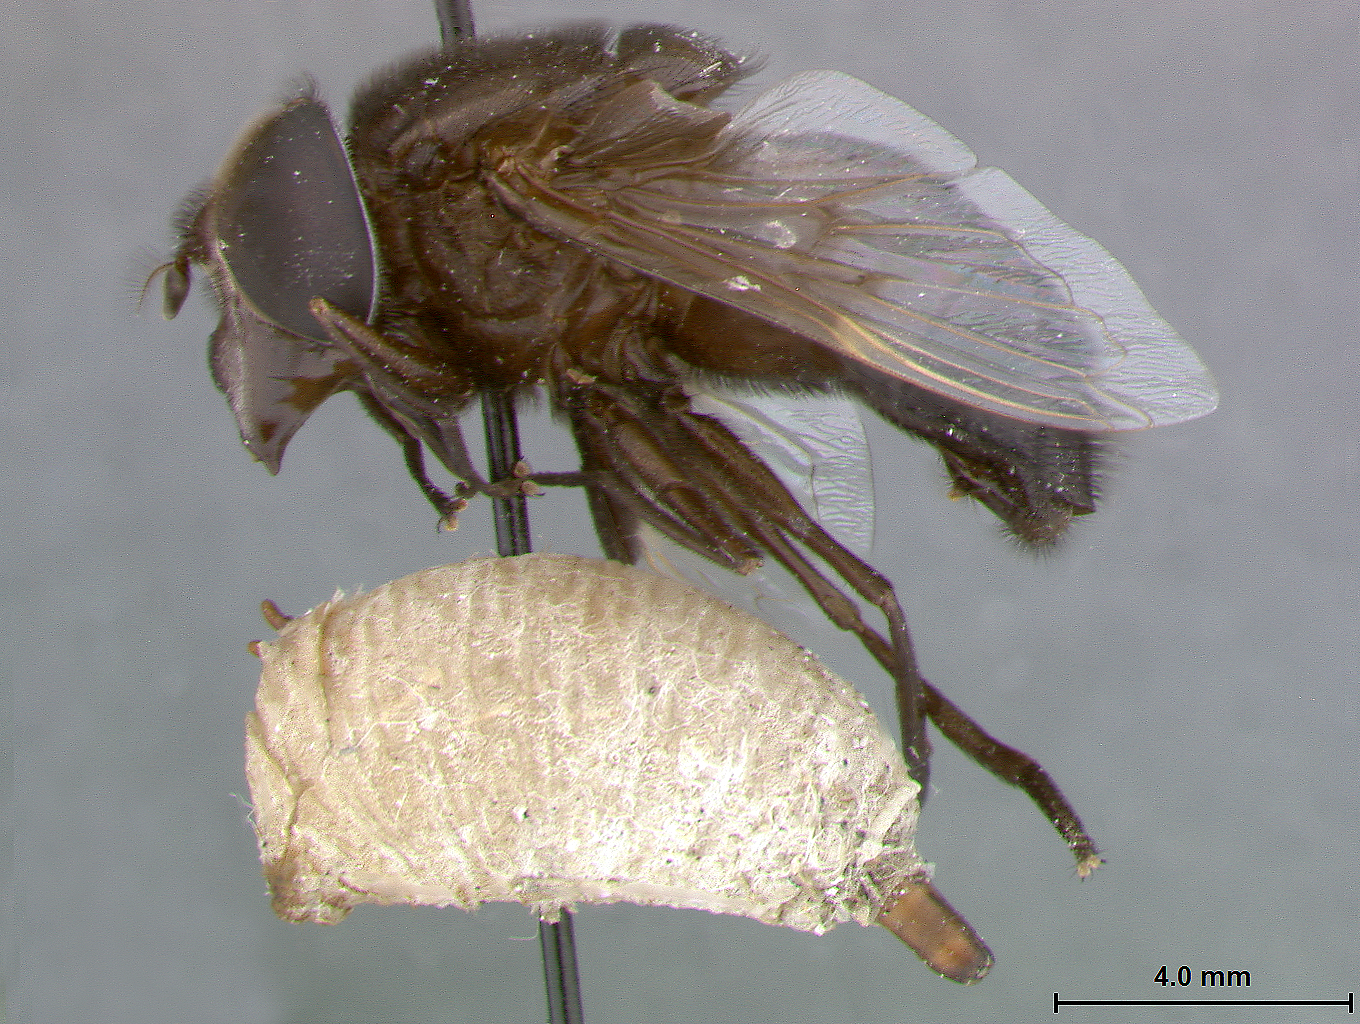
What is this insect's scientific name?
Volucella nigra
